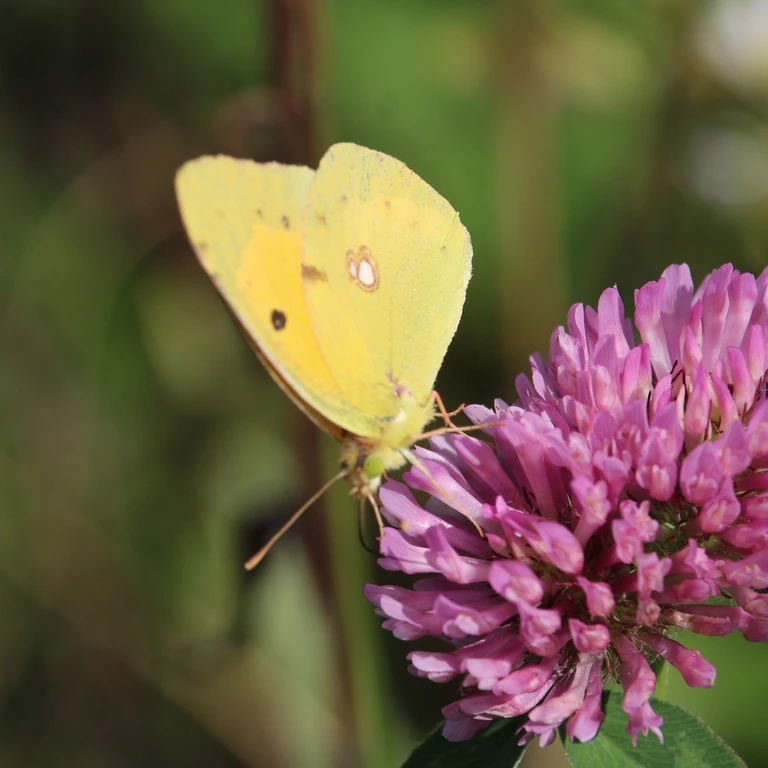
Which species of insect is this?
Colias croceus
